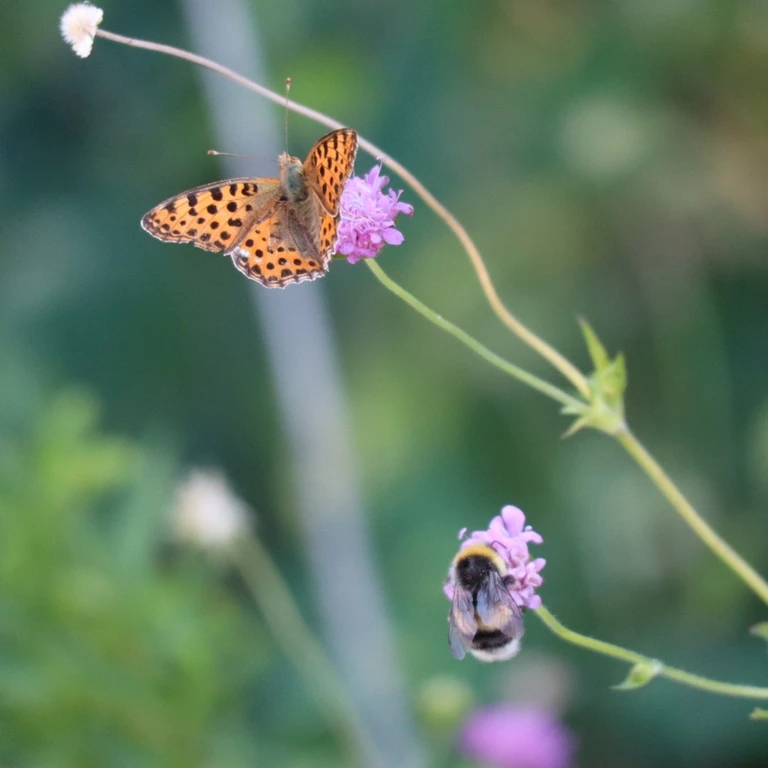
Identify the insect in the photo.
Issoria lathonia
